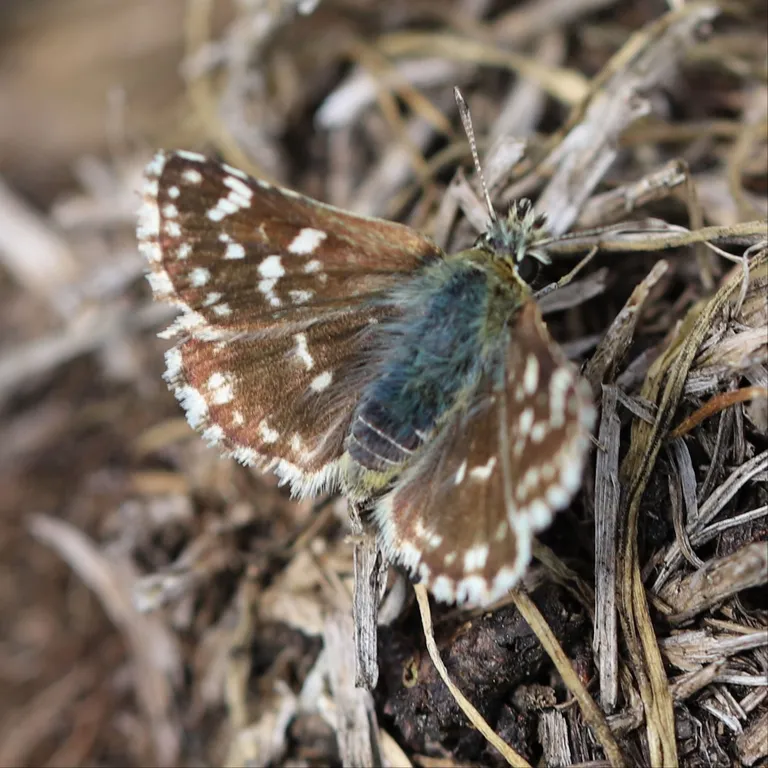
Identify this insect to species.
Spialia sertorius
